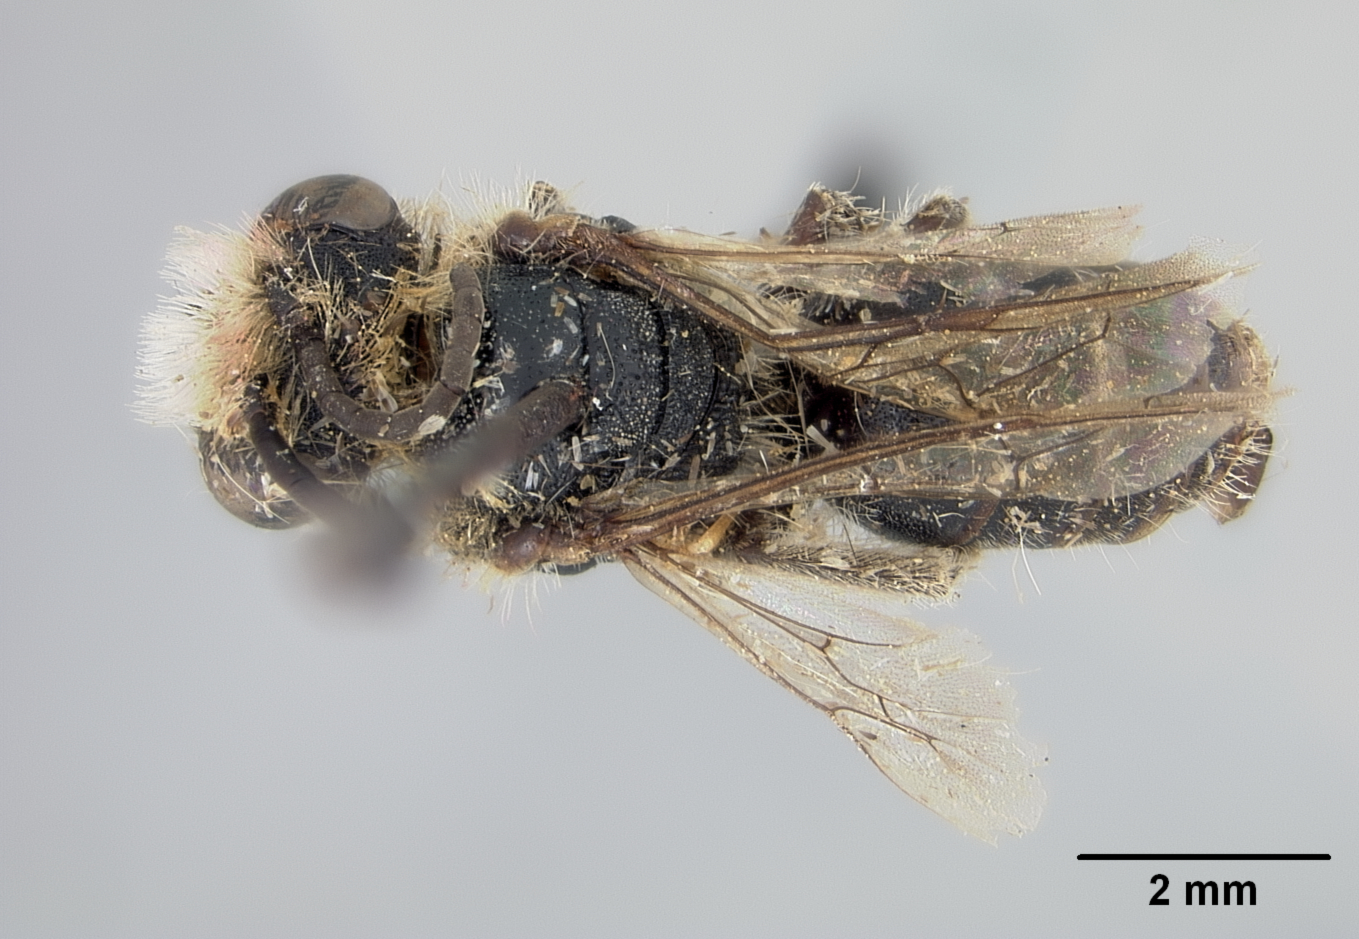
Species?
Colletes xuechengensis
